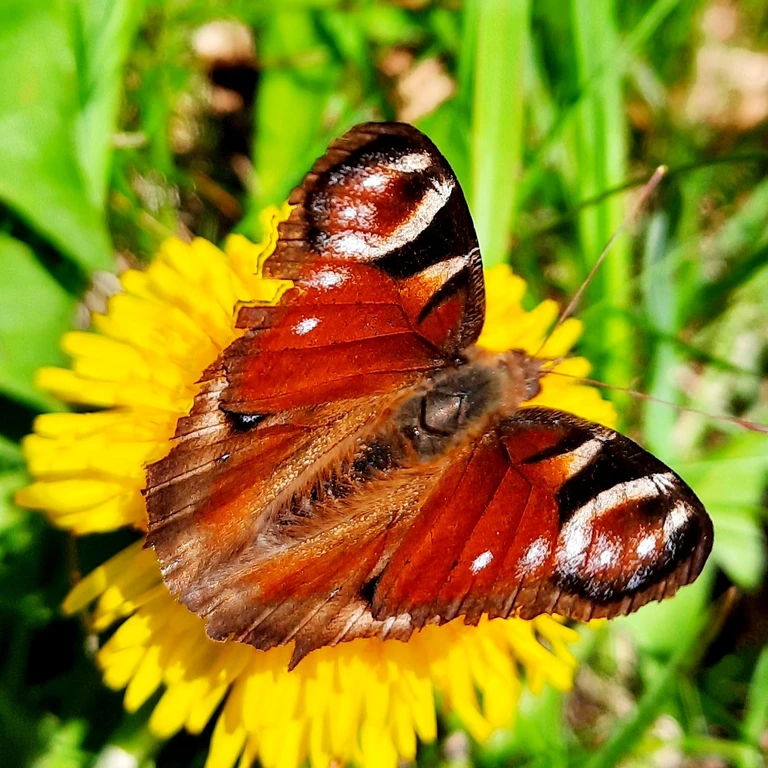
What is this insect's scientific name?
Aglais io
